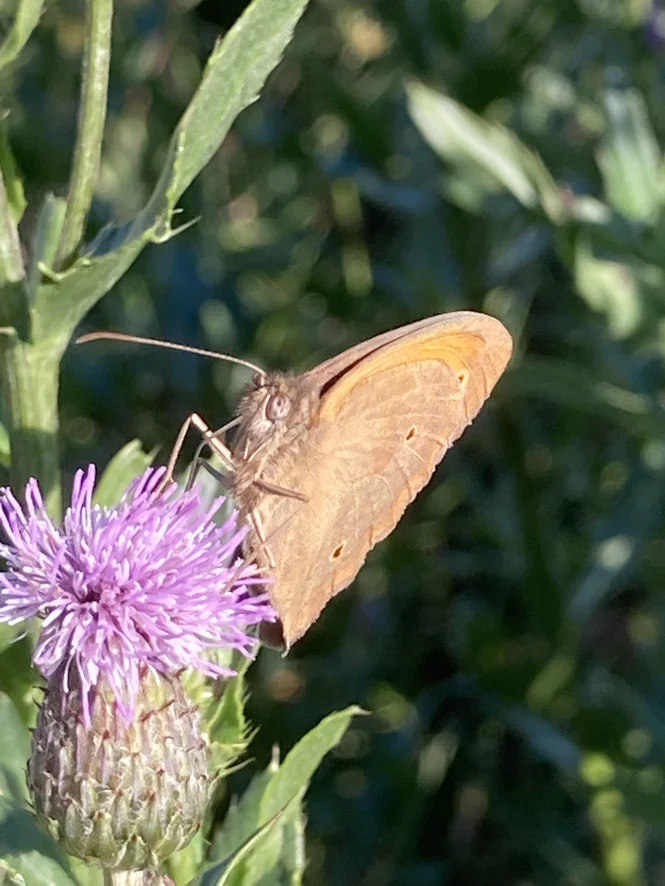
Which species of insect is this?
Maniola jurtina
